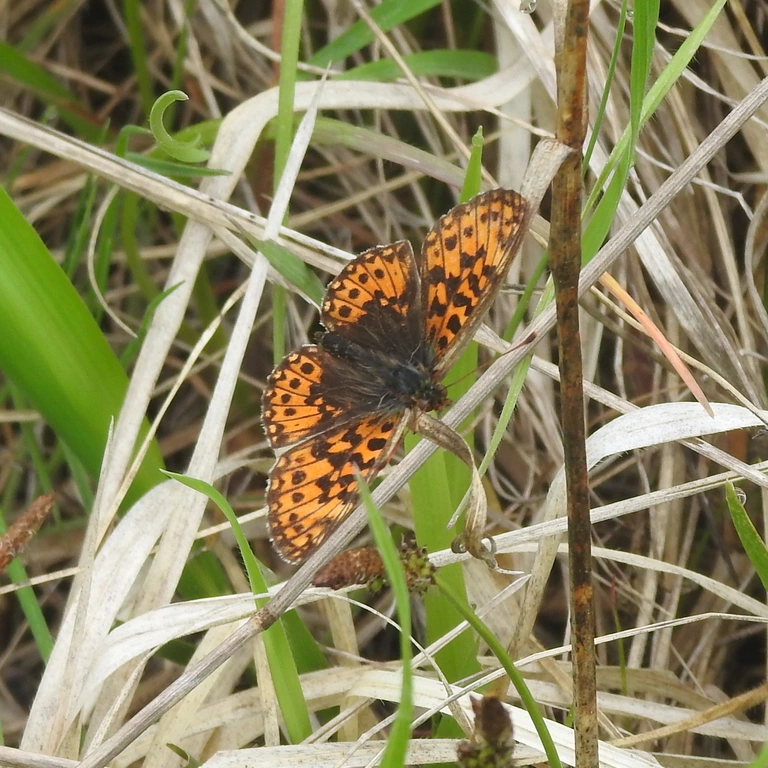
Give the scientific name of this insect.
Boloria dia
